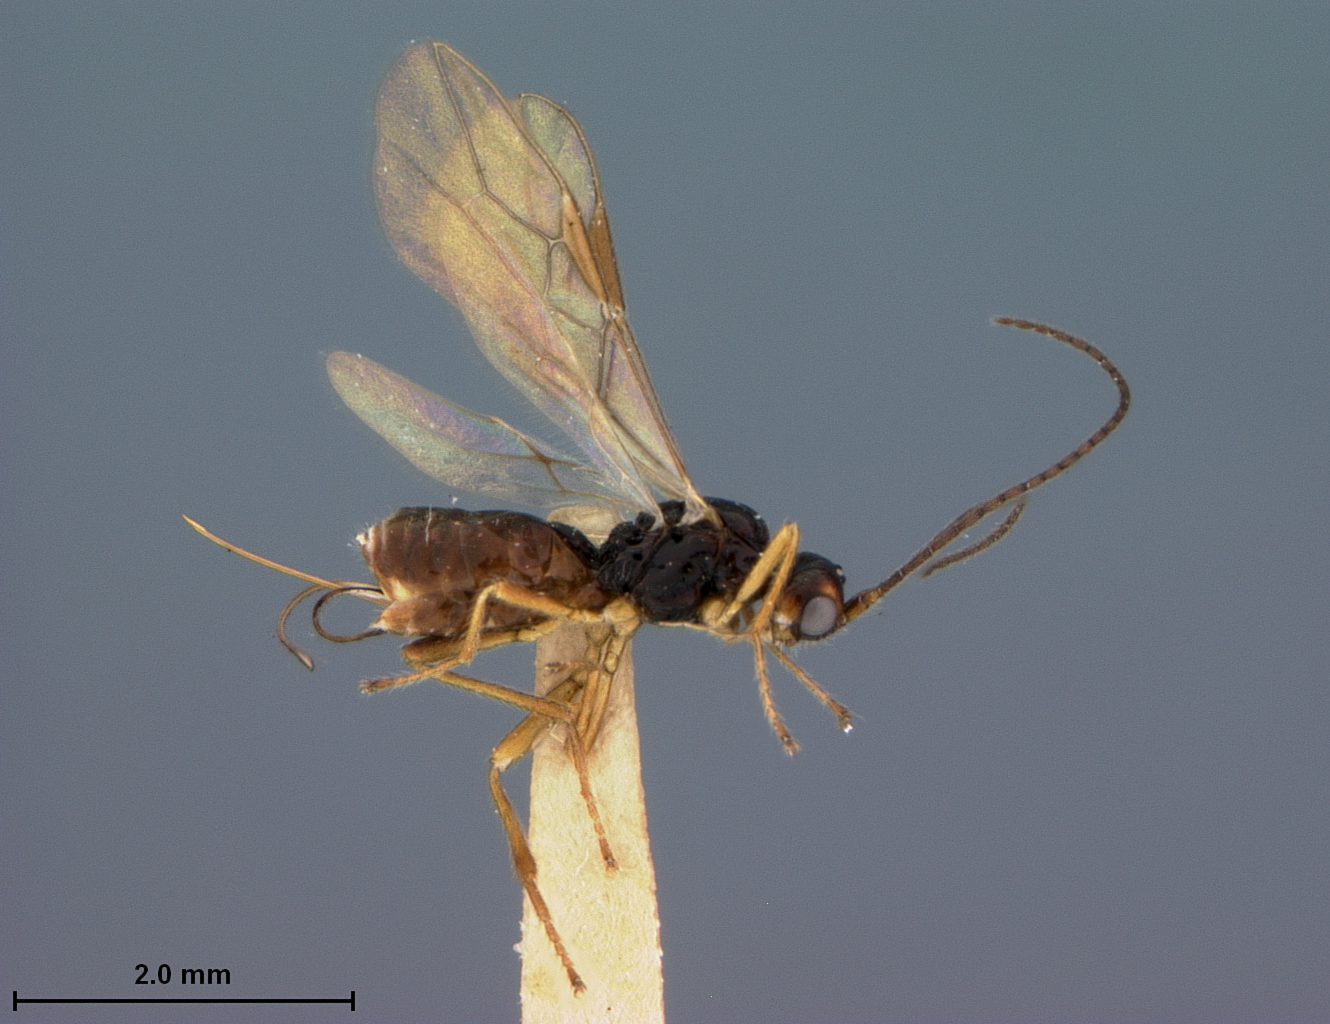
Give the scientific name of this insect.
Phaenocarpa lyra
